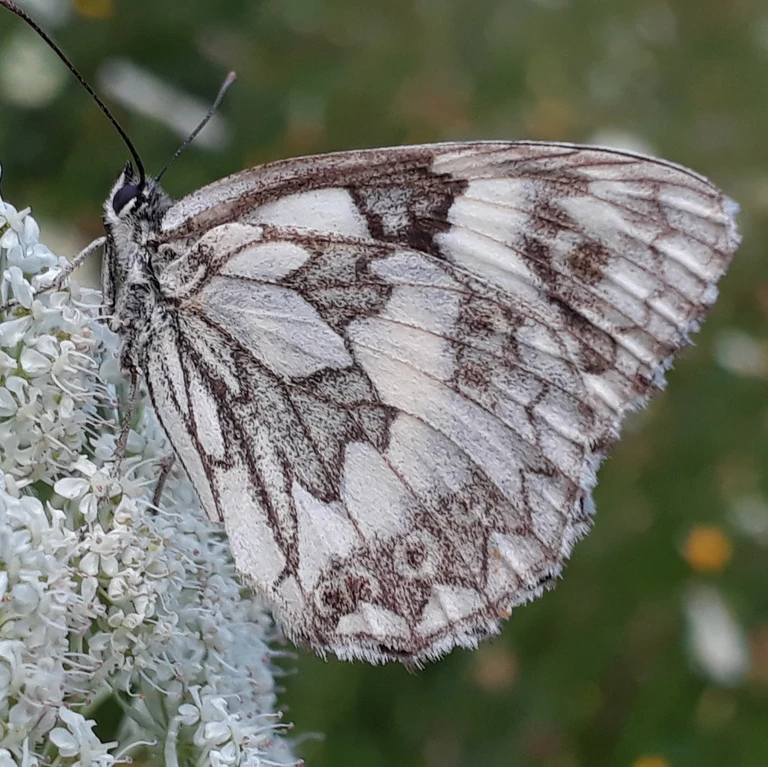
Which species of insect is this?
Melanargia galathea
